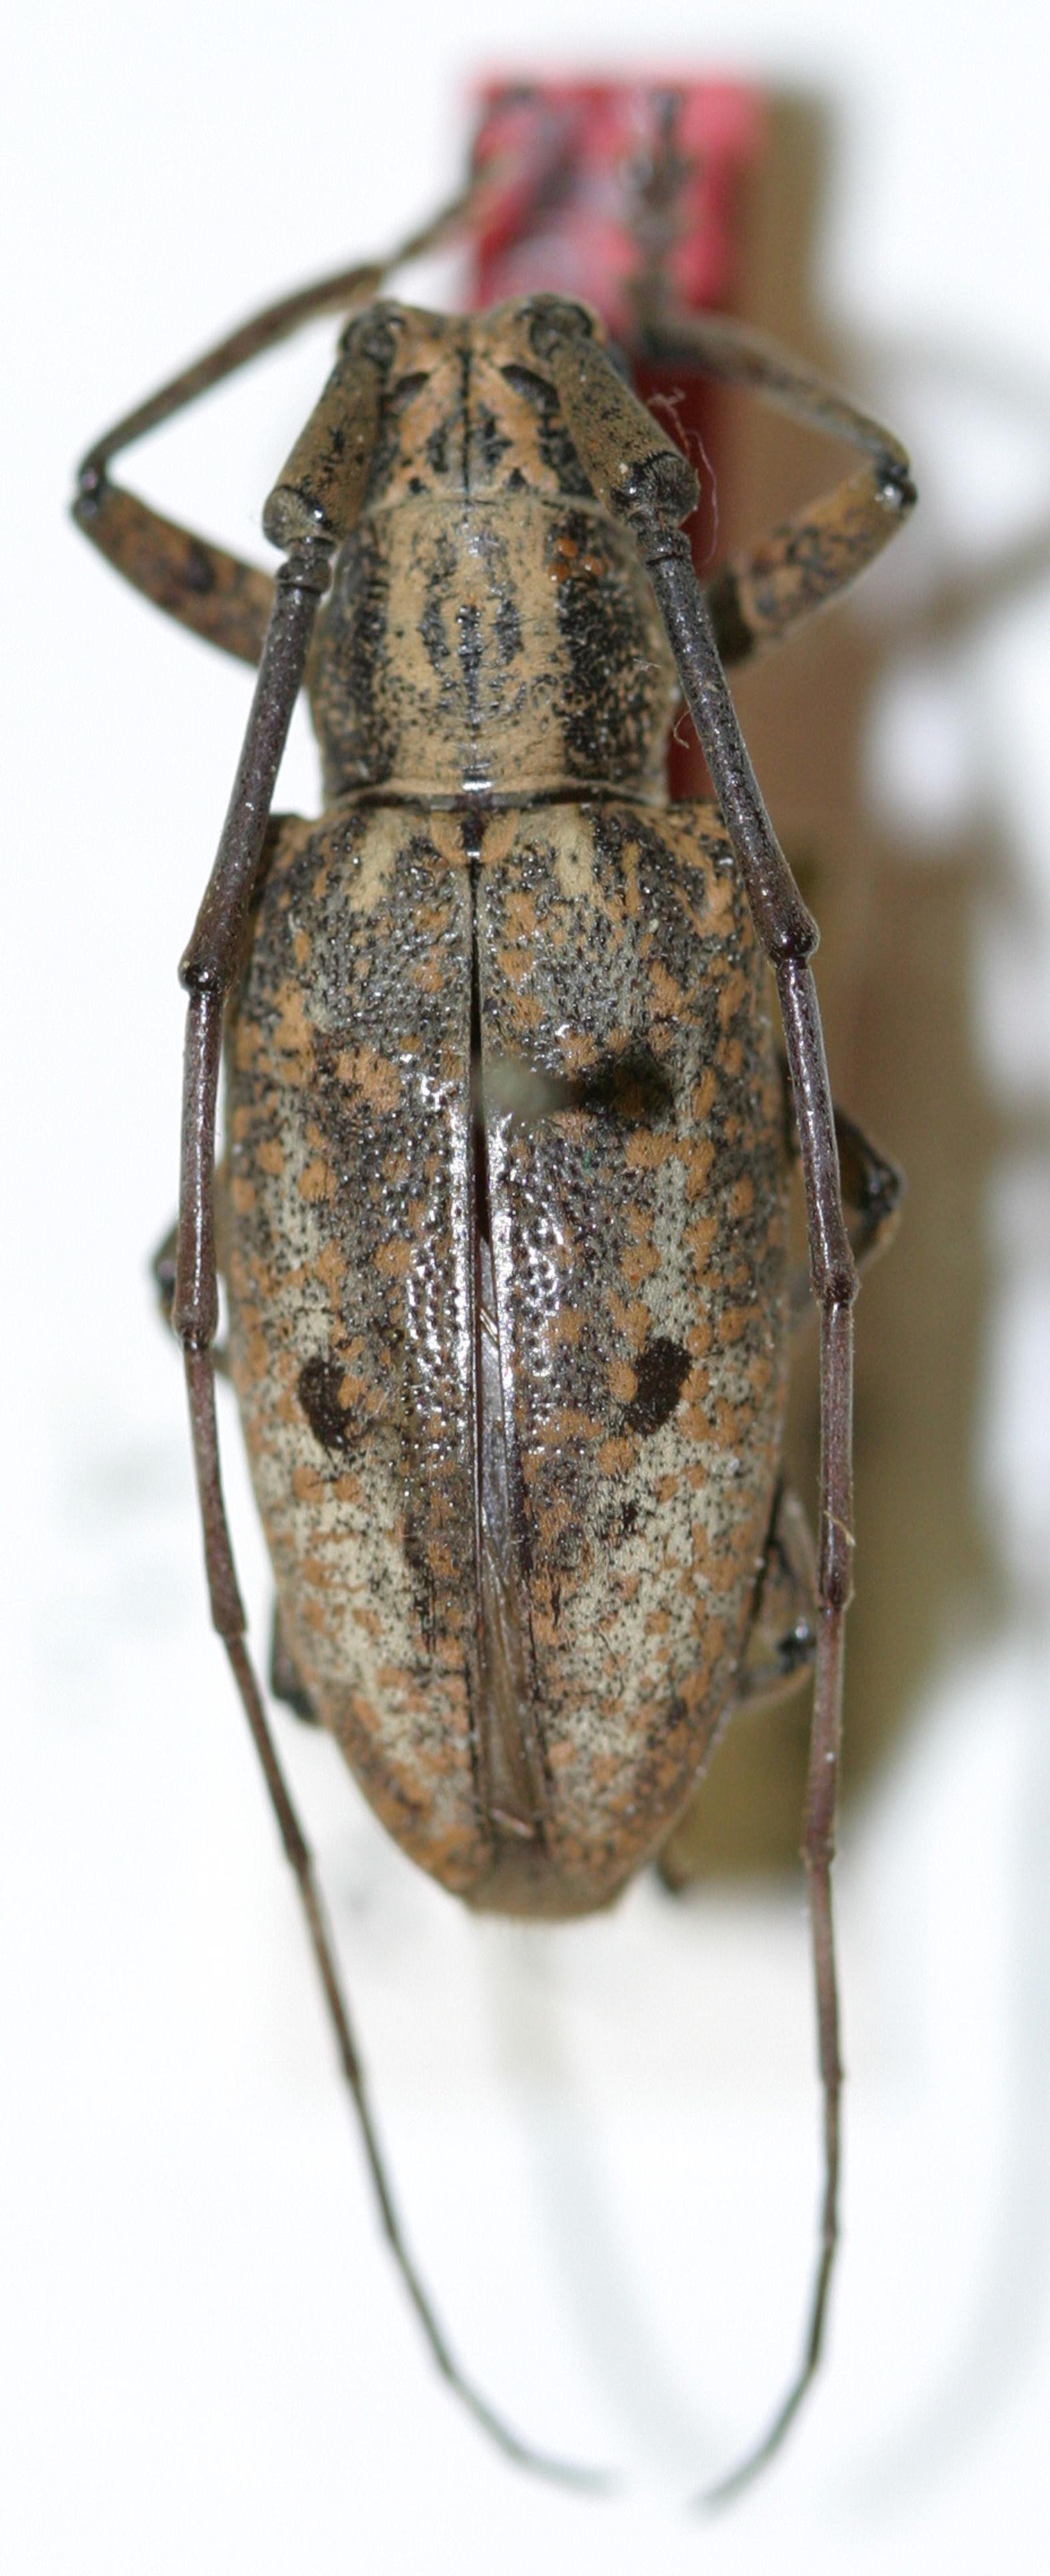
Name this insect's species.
Pelargoderus papuanus
